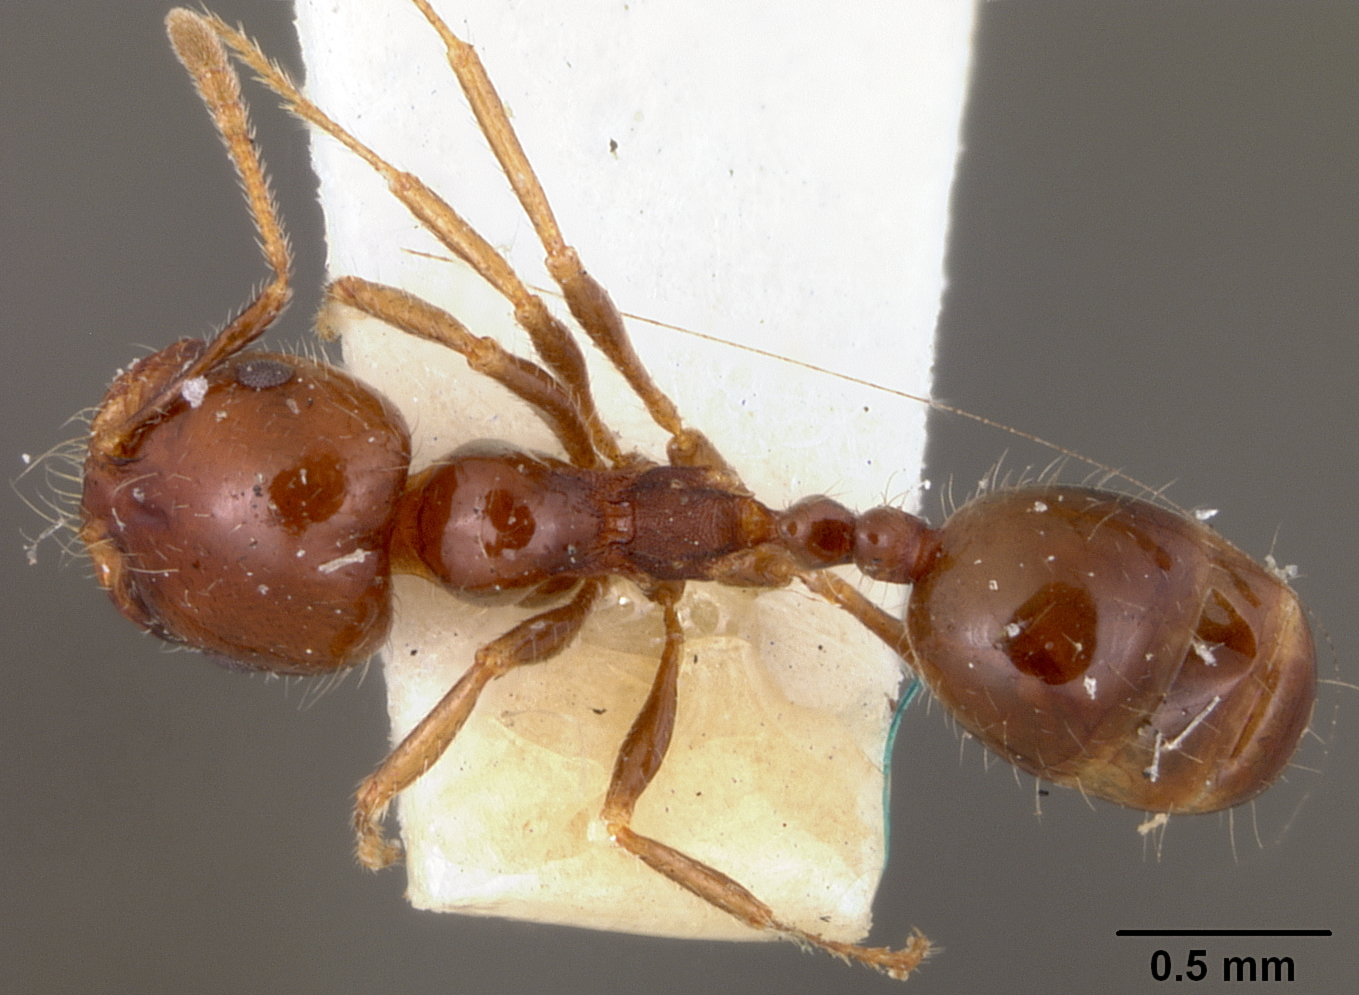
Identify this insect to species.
Monomorium subapterum
